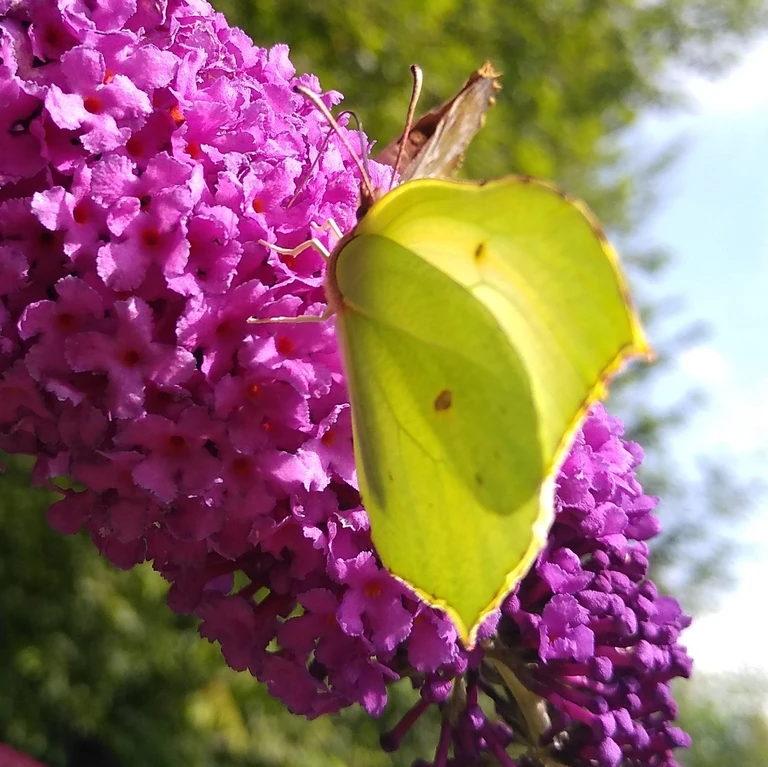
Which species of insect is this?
Gonepteryx rhamni
